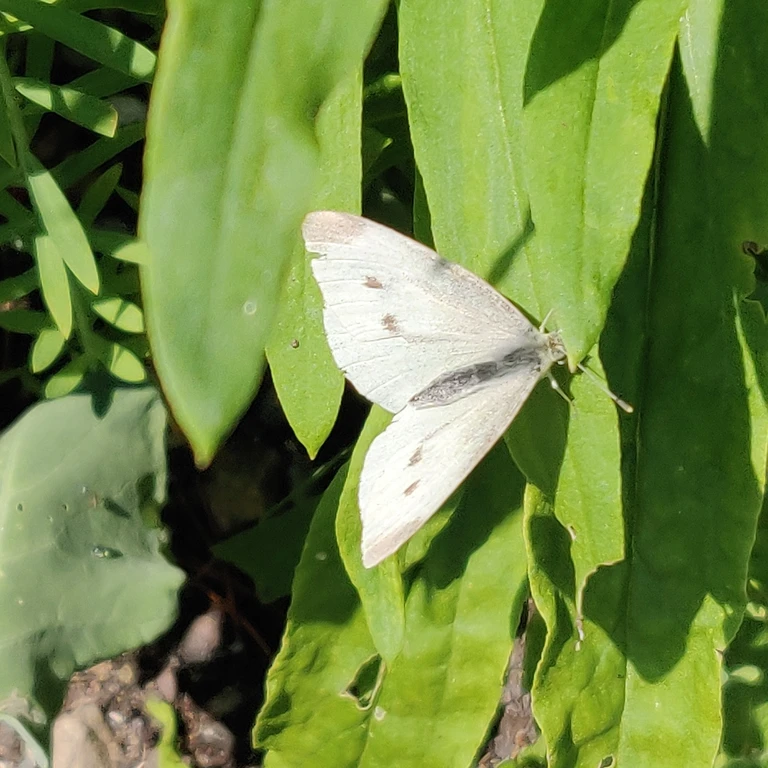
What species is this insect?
Pieris rapae
